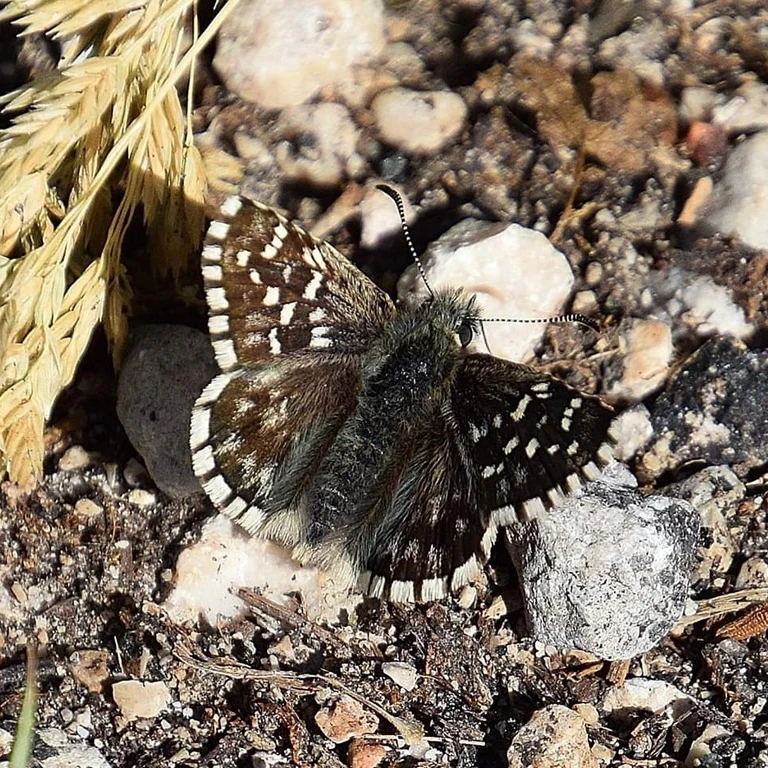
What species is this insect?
Pyrgus malvae
